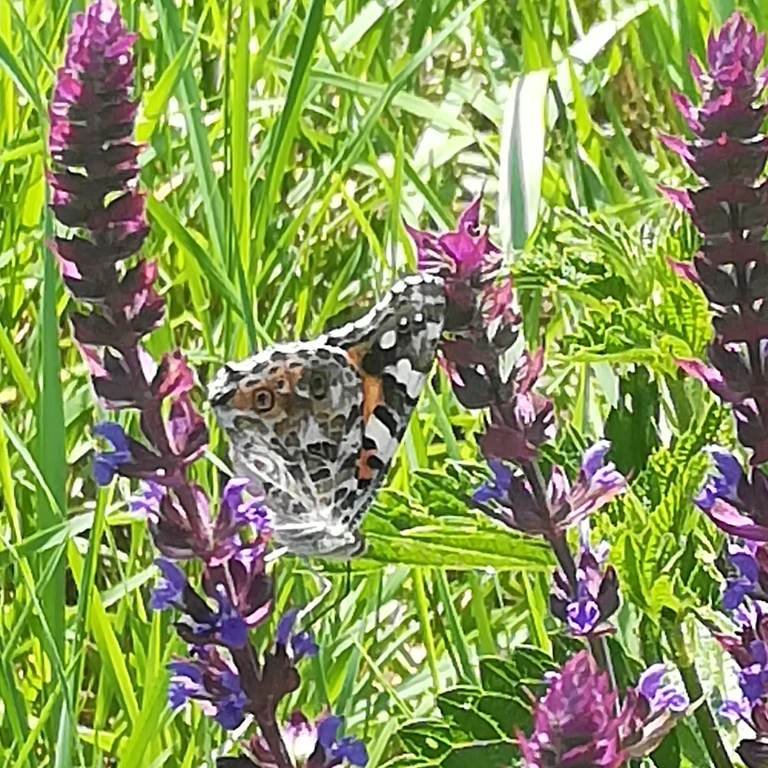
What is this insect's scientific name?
Vanessa cardui
